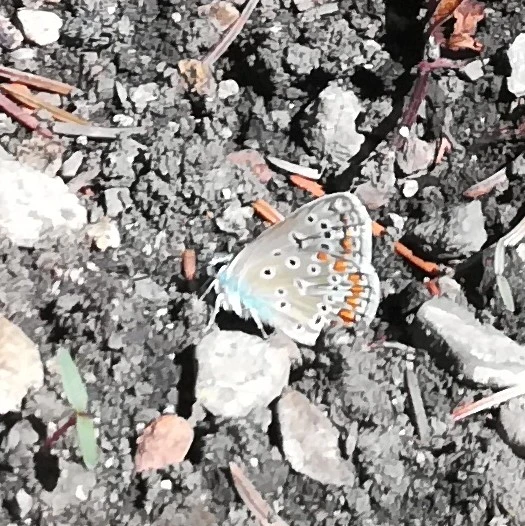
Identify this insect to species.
Polyommatus icarus
